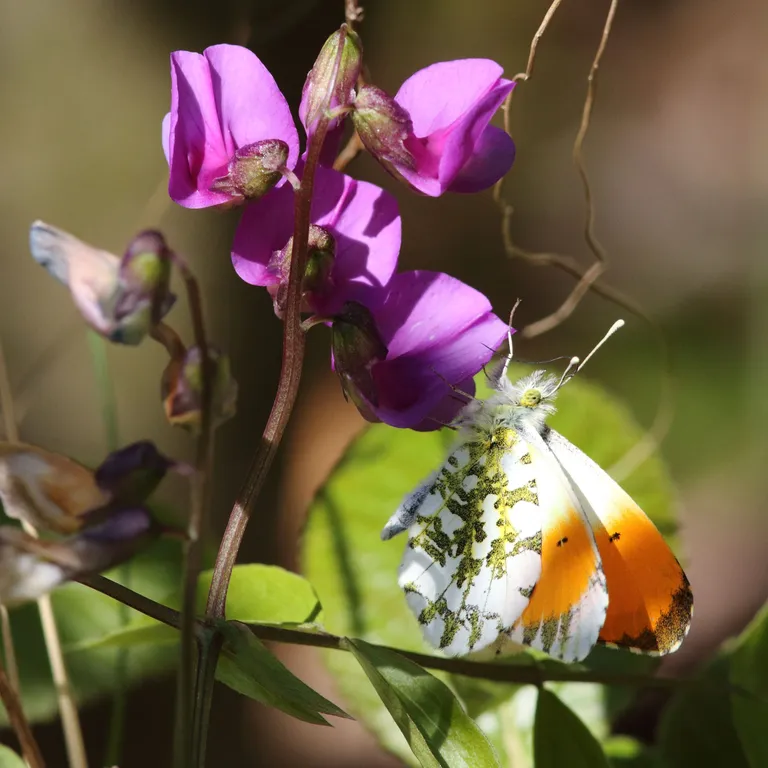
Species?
Anthocharis cardamines
